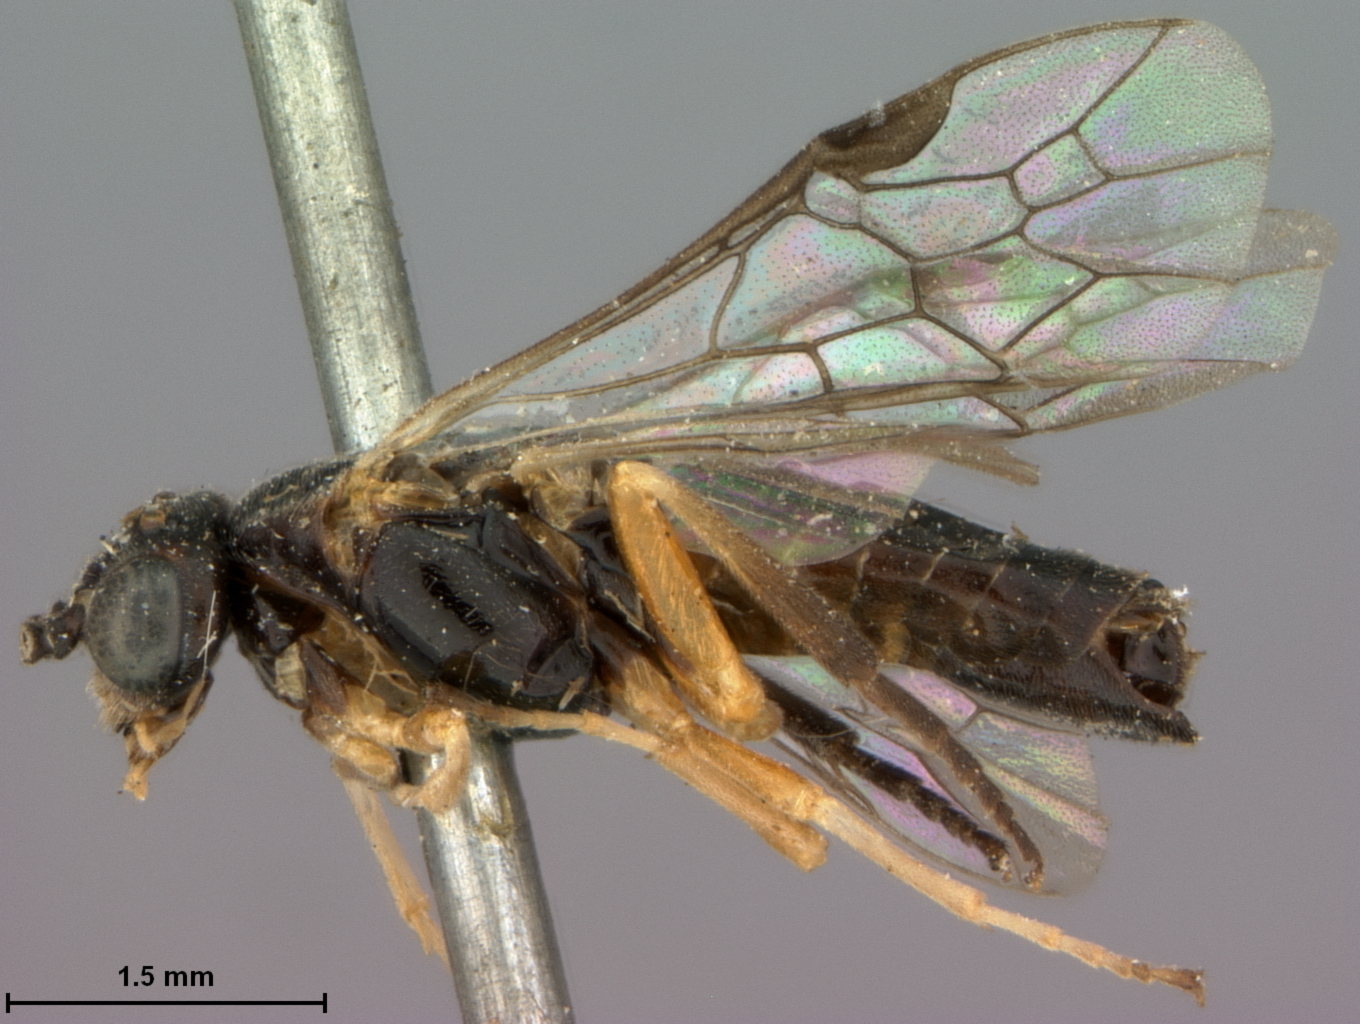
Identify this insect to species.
Pteronus lombardae
